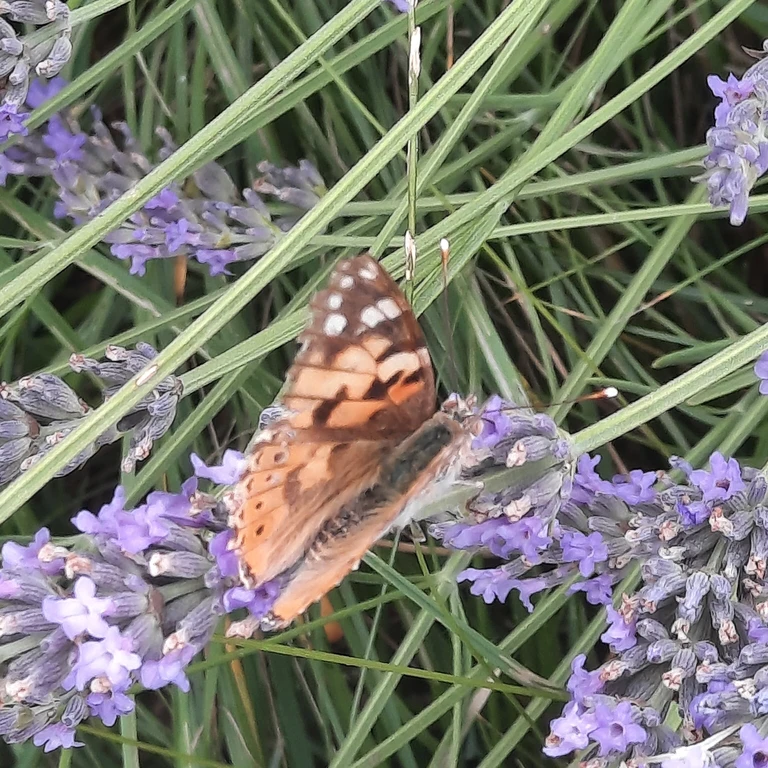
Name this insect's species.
Vanessa cardui
